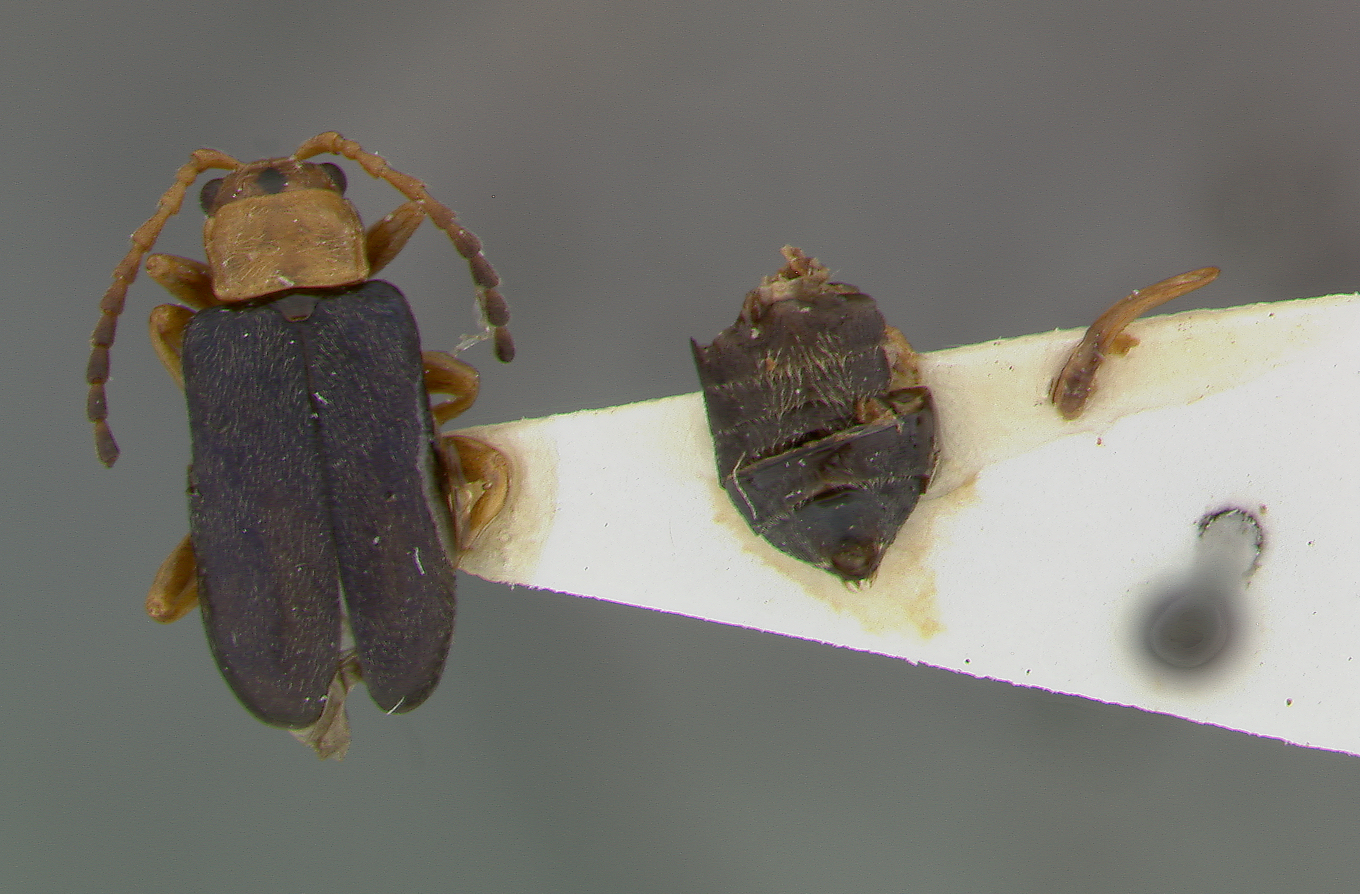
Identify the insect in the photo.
Phyllobrotica blakeae
